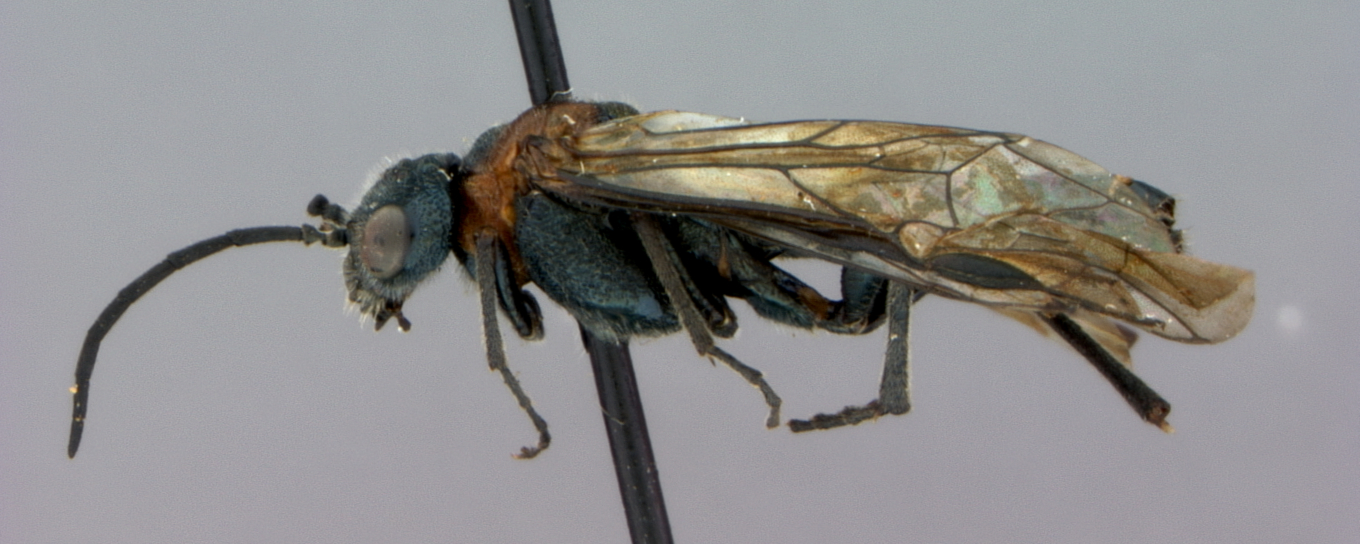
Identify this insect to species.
Dolerus hordei
